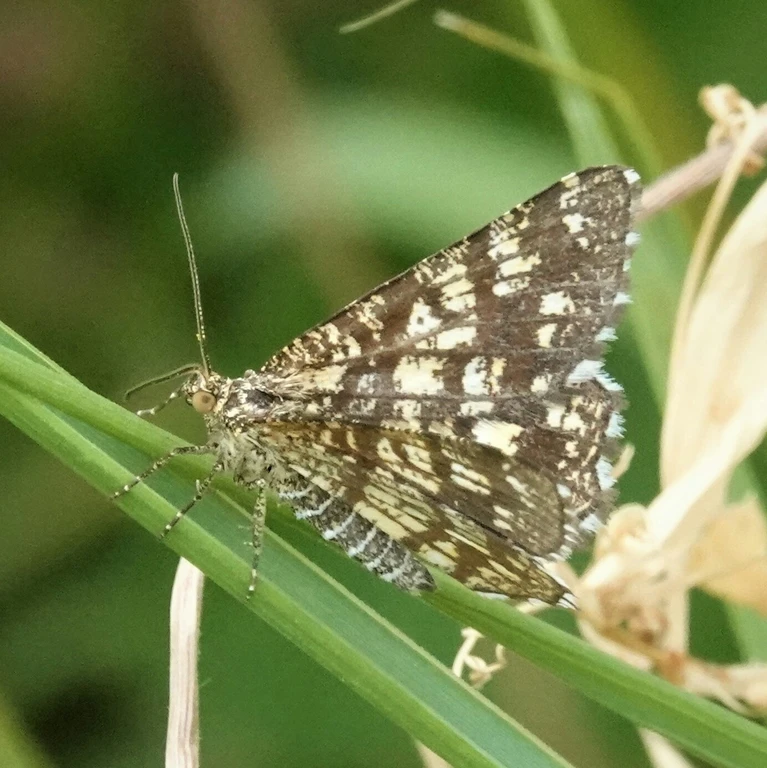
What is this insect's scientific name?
Chiasmia clathrata
